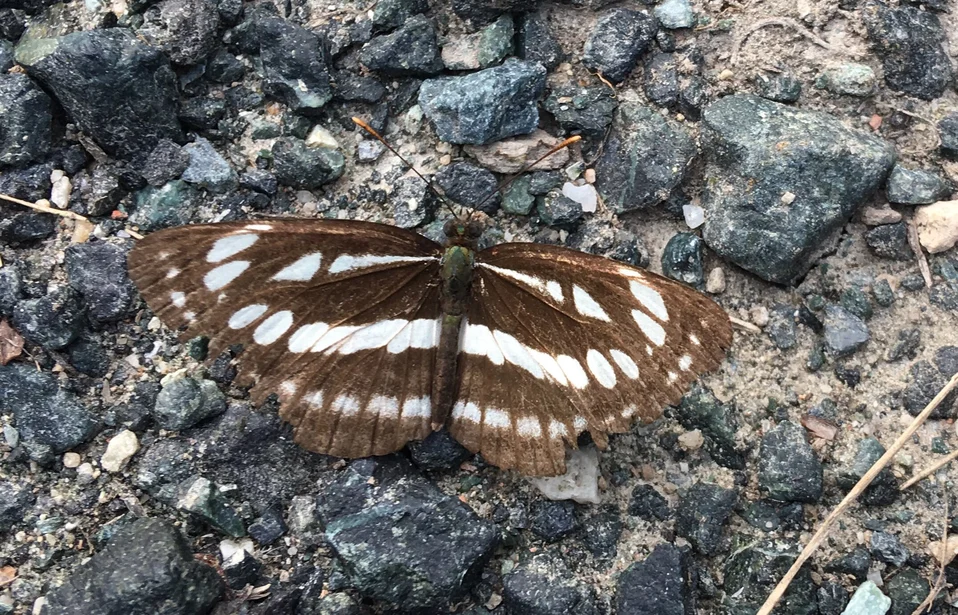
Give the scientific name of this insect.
Neptis sappho
